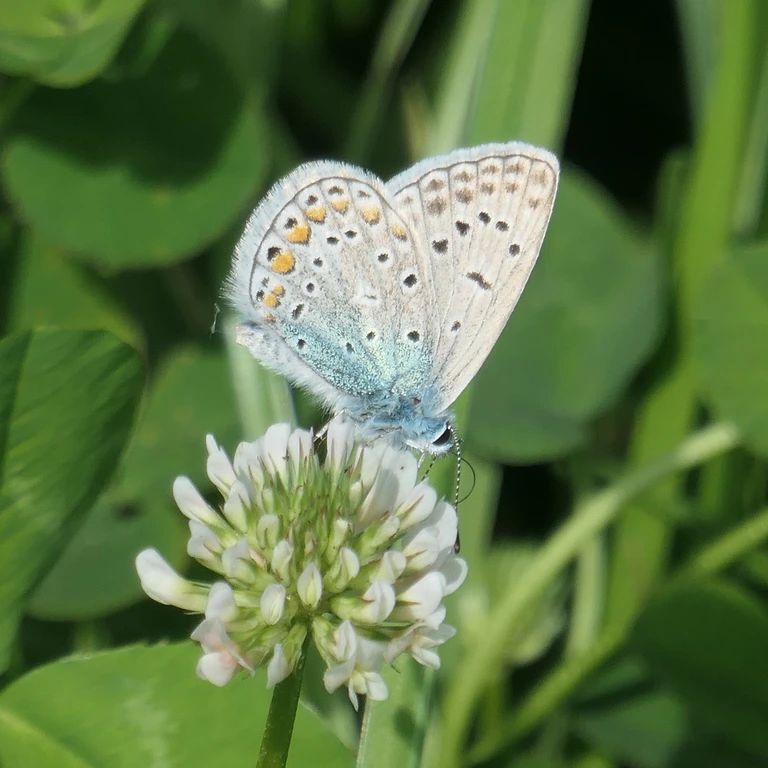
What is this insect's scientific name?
Polyommatus icarus
